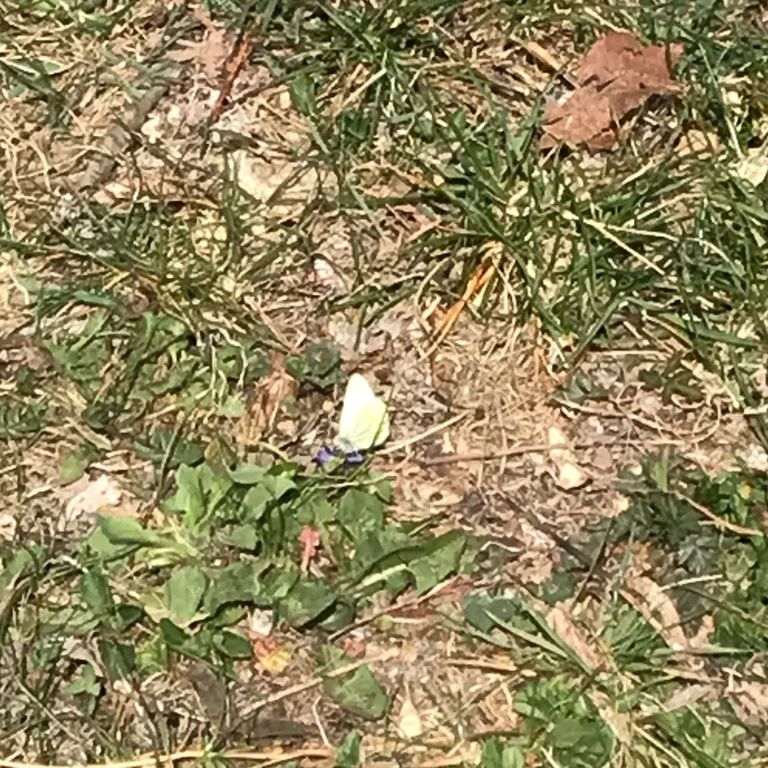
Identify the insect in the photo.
Pieris napi
